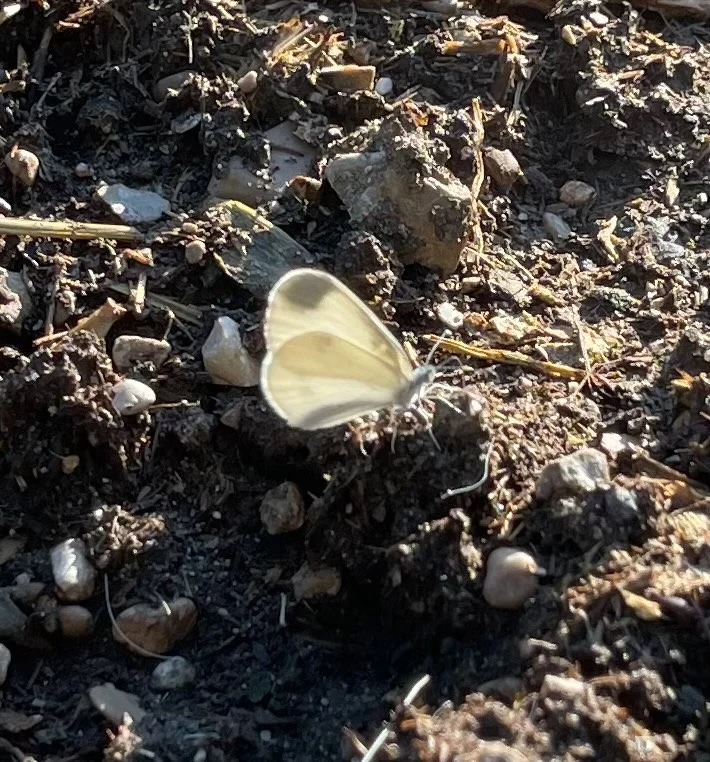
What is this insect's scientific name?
Leptidea sinapis/juvernica
